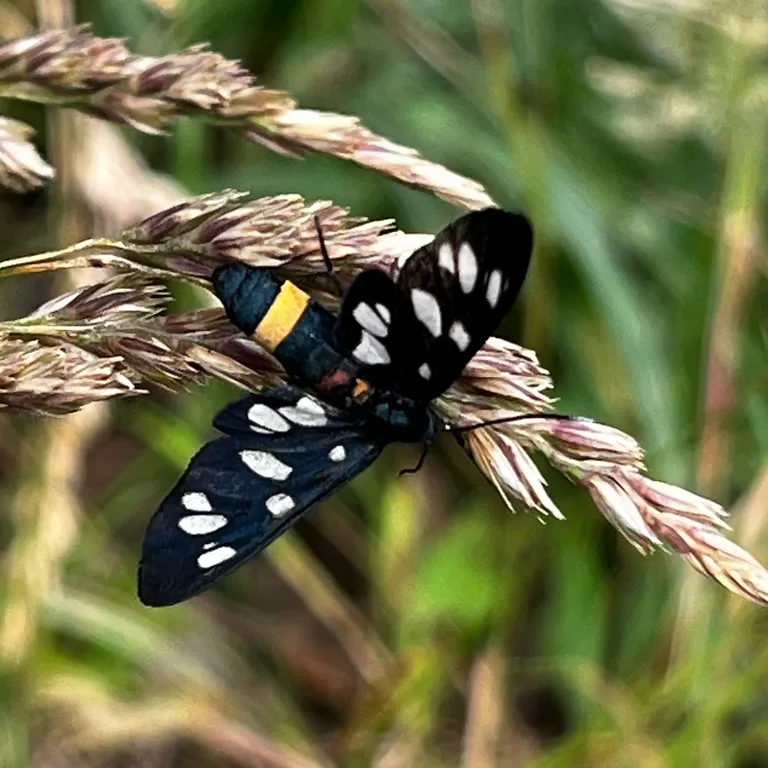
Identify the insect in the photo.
Amata phegea
